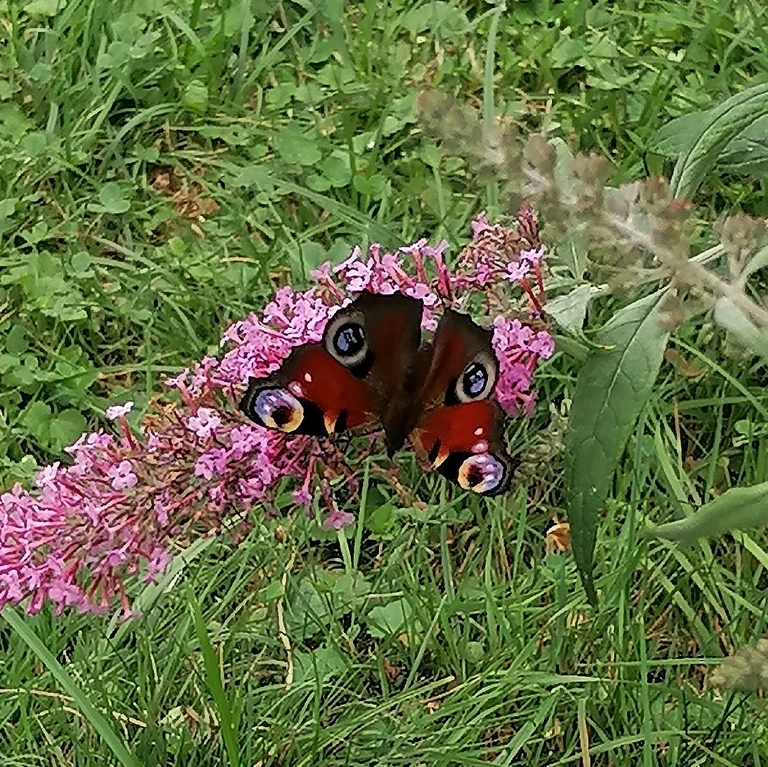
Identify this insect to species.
Aglais io
